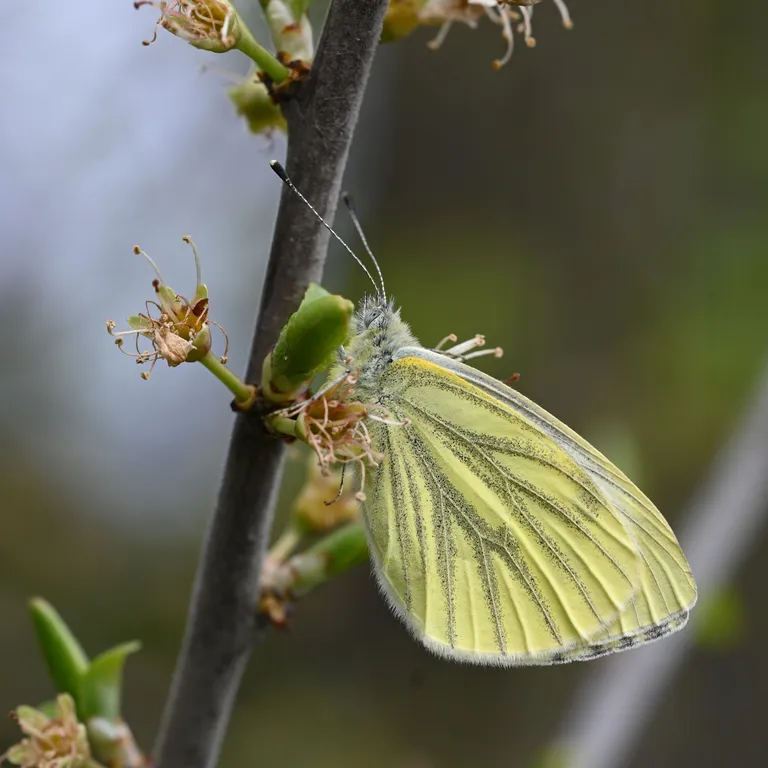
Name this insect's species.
Pieris napi
